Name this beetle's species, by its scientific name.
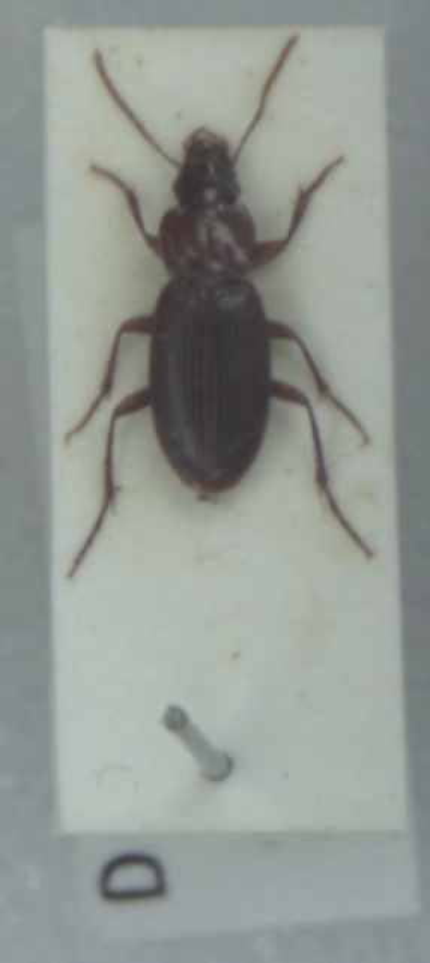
Platyderus depressus
